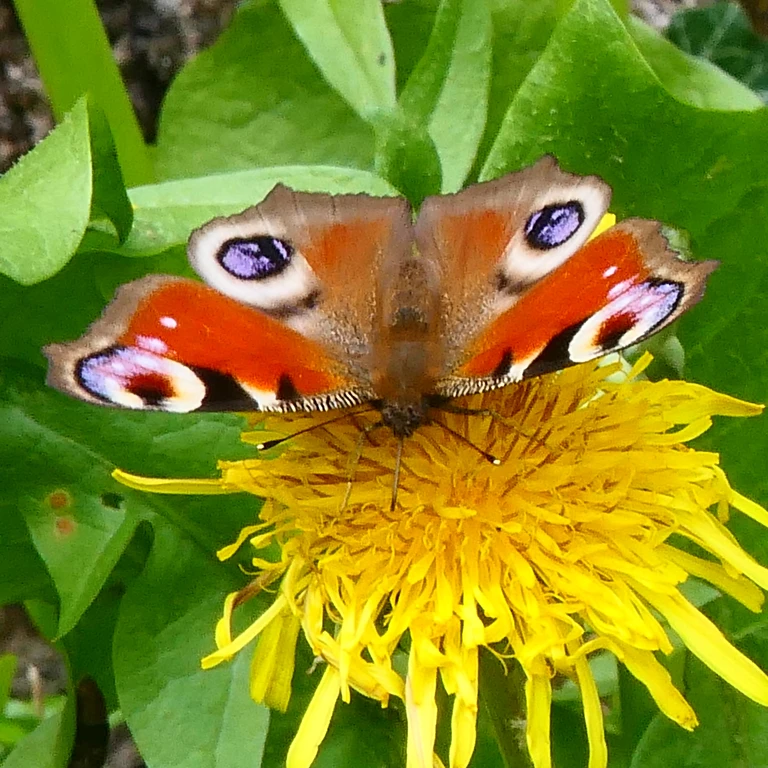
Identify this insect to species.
Aglais io
